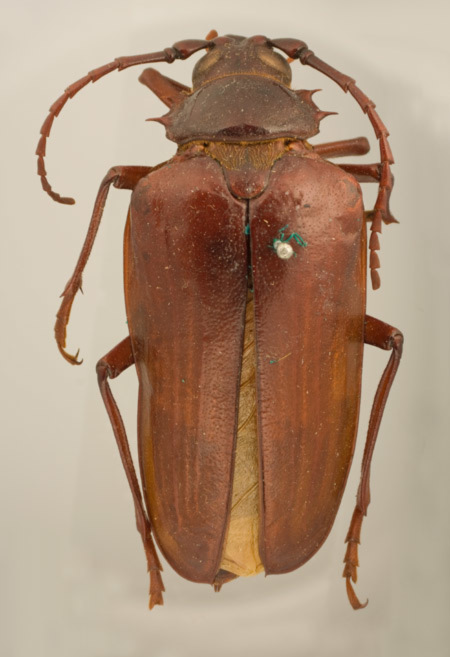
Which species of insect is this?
Prionus spiculosus (also Prionus californicus)
